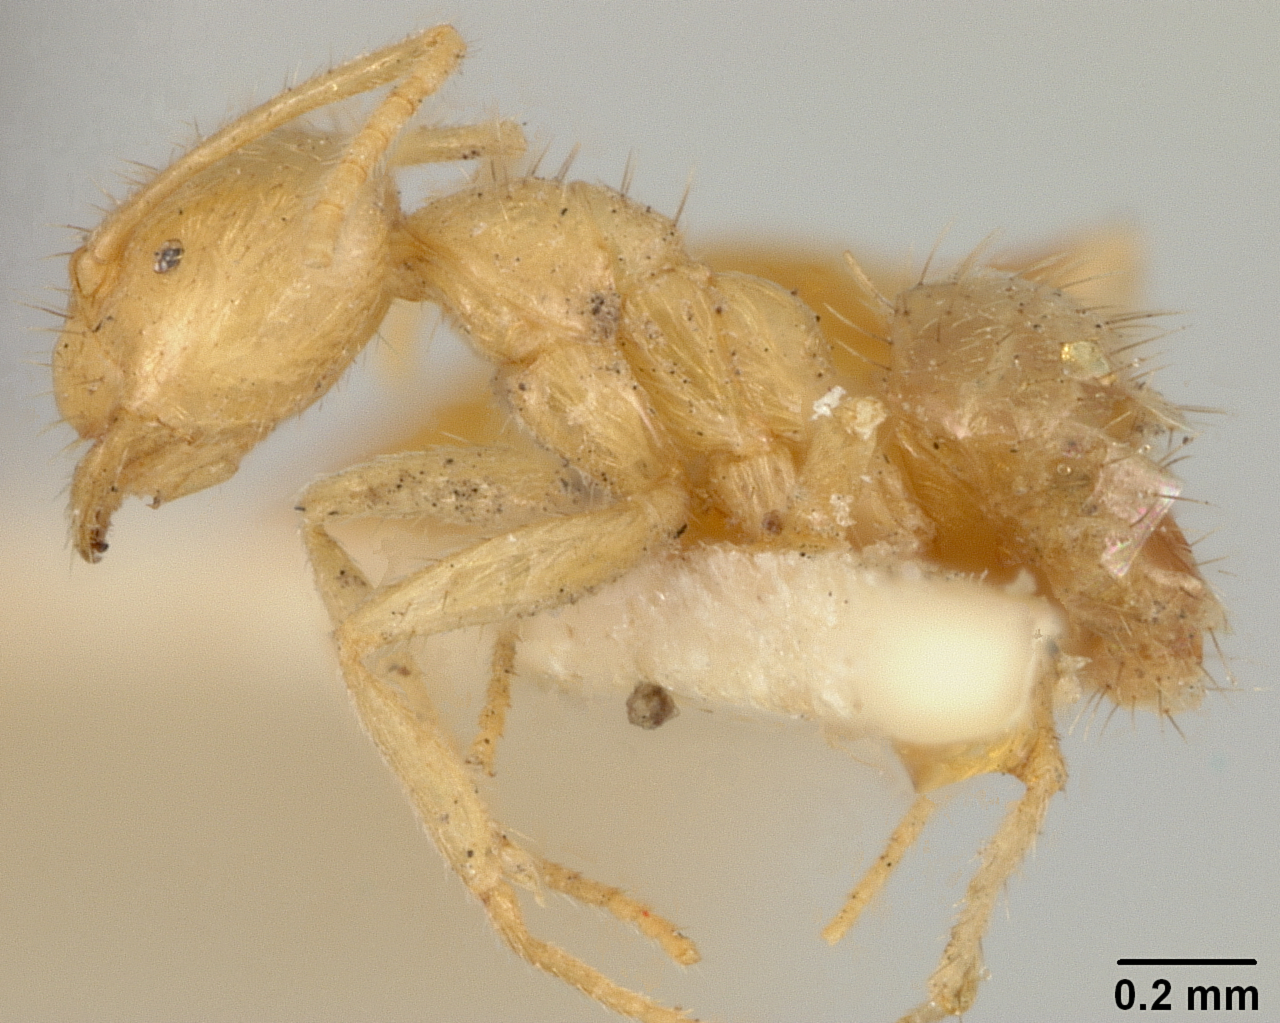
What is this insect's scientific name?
Paratrechina troglodytes
